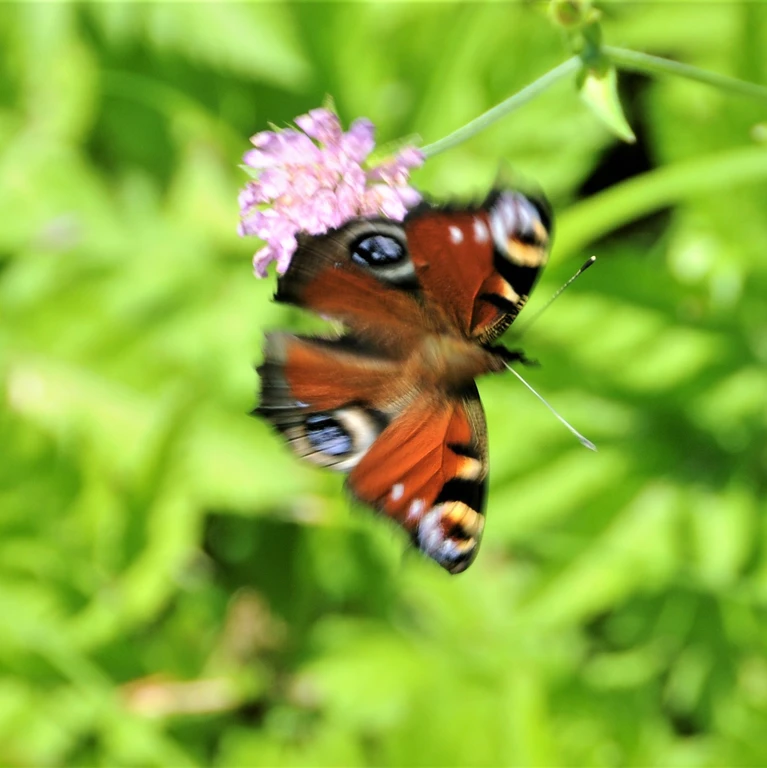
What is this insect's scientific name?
Aglais io
